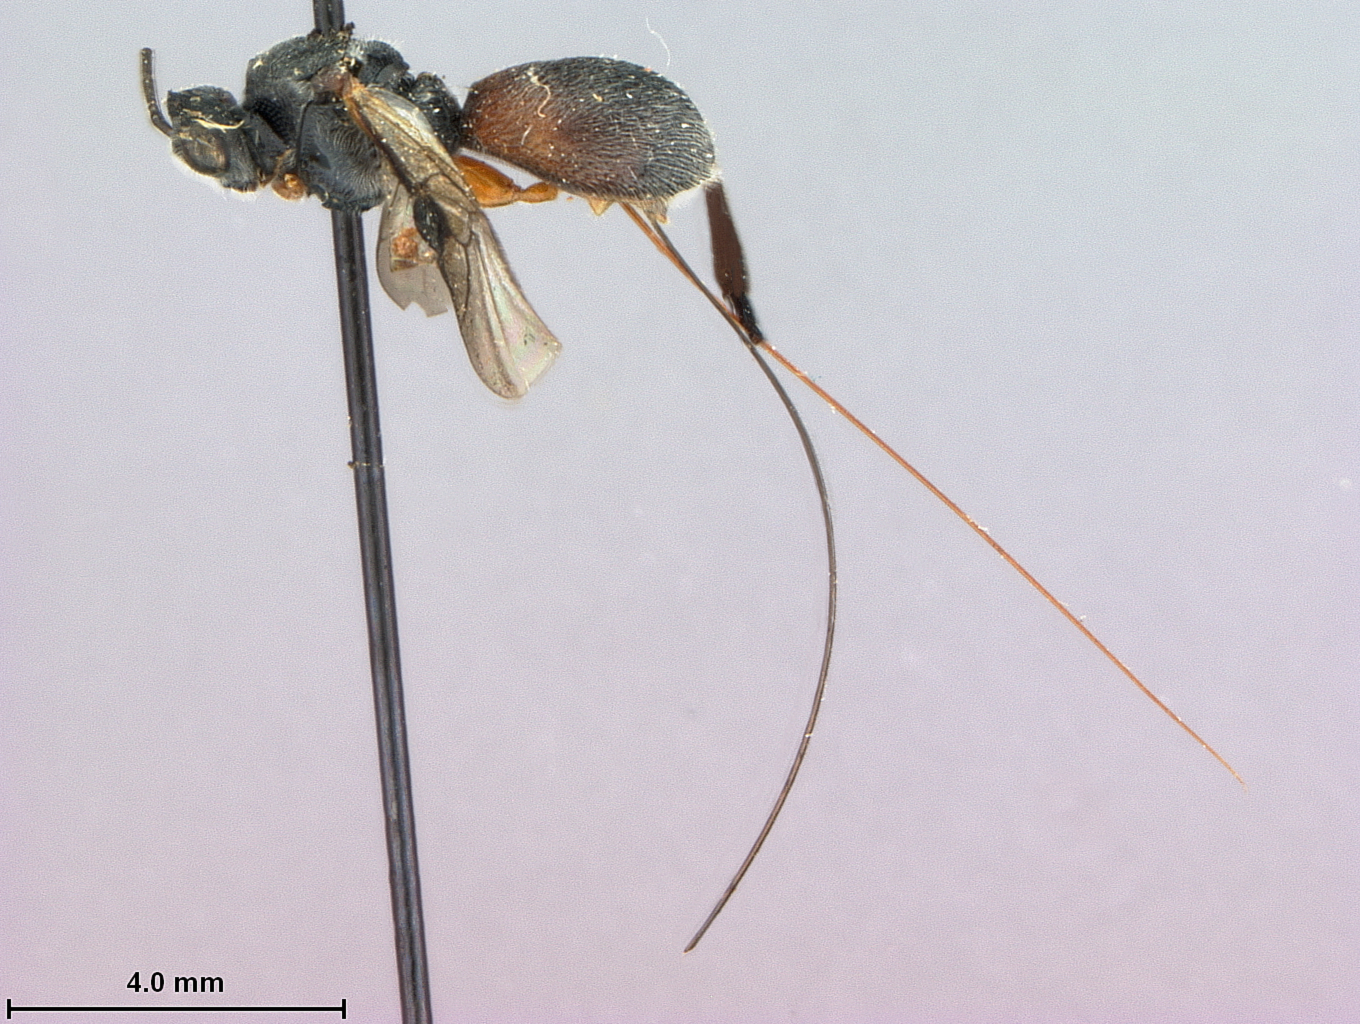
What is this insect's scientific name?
Urosigalphus meoarmatus
